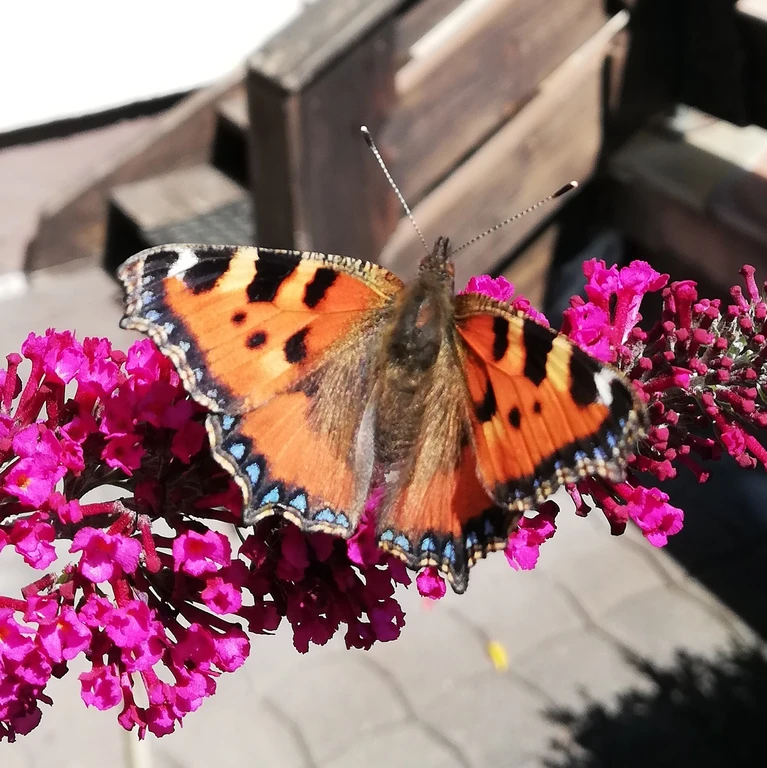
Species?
Aglais urticae
